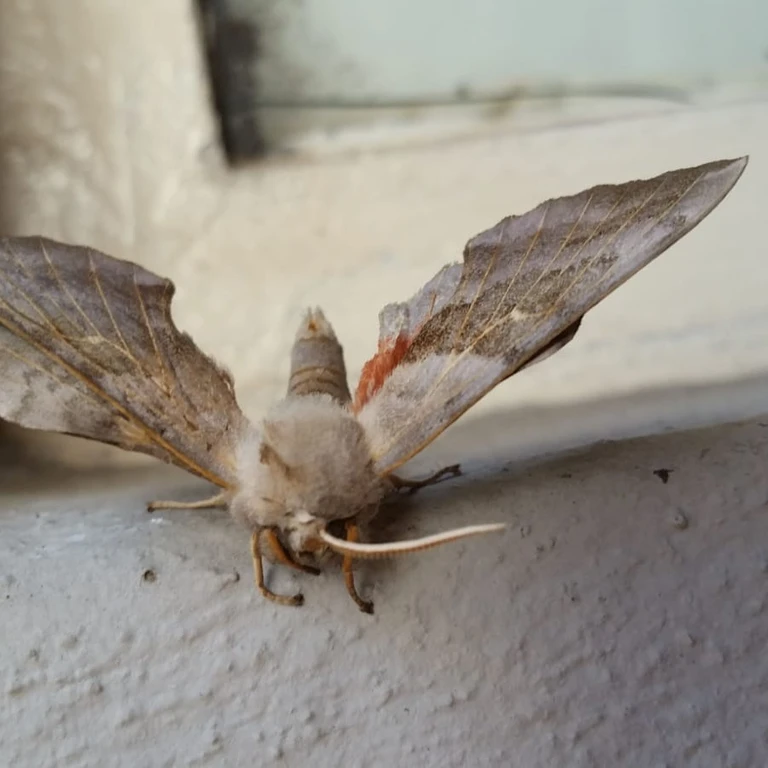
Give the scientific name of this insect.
Laothoe populi
